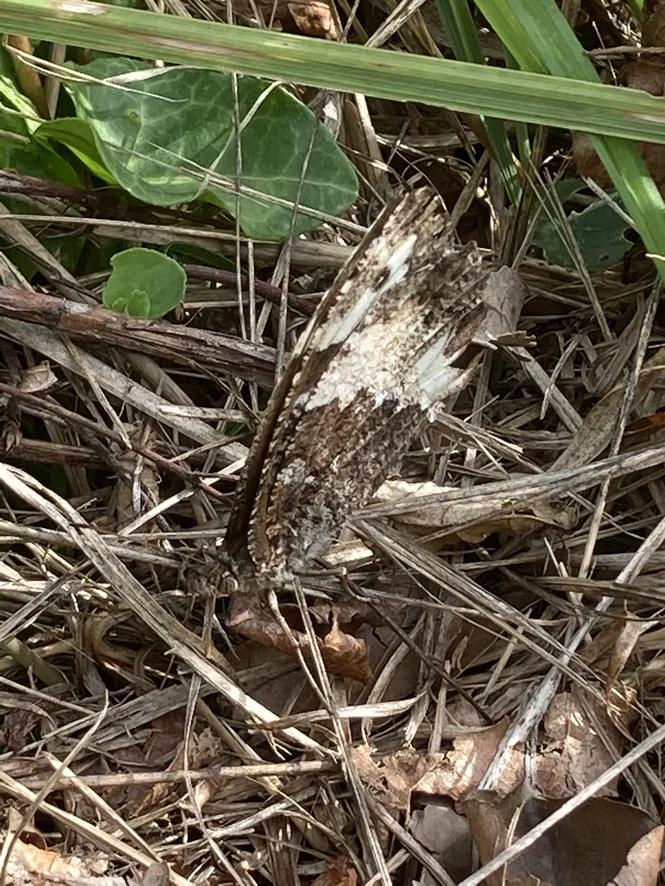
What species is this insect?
Brintesia circe
